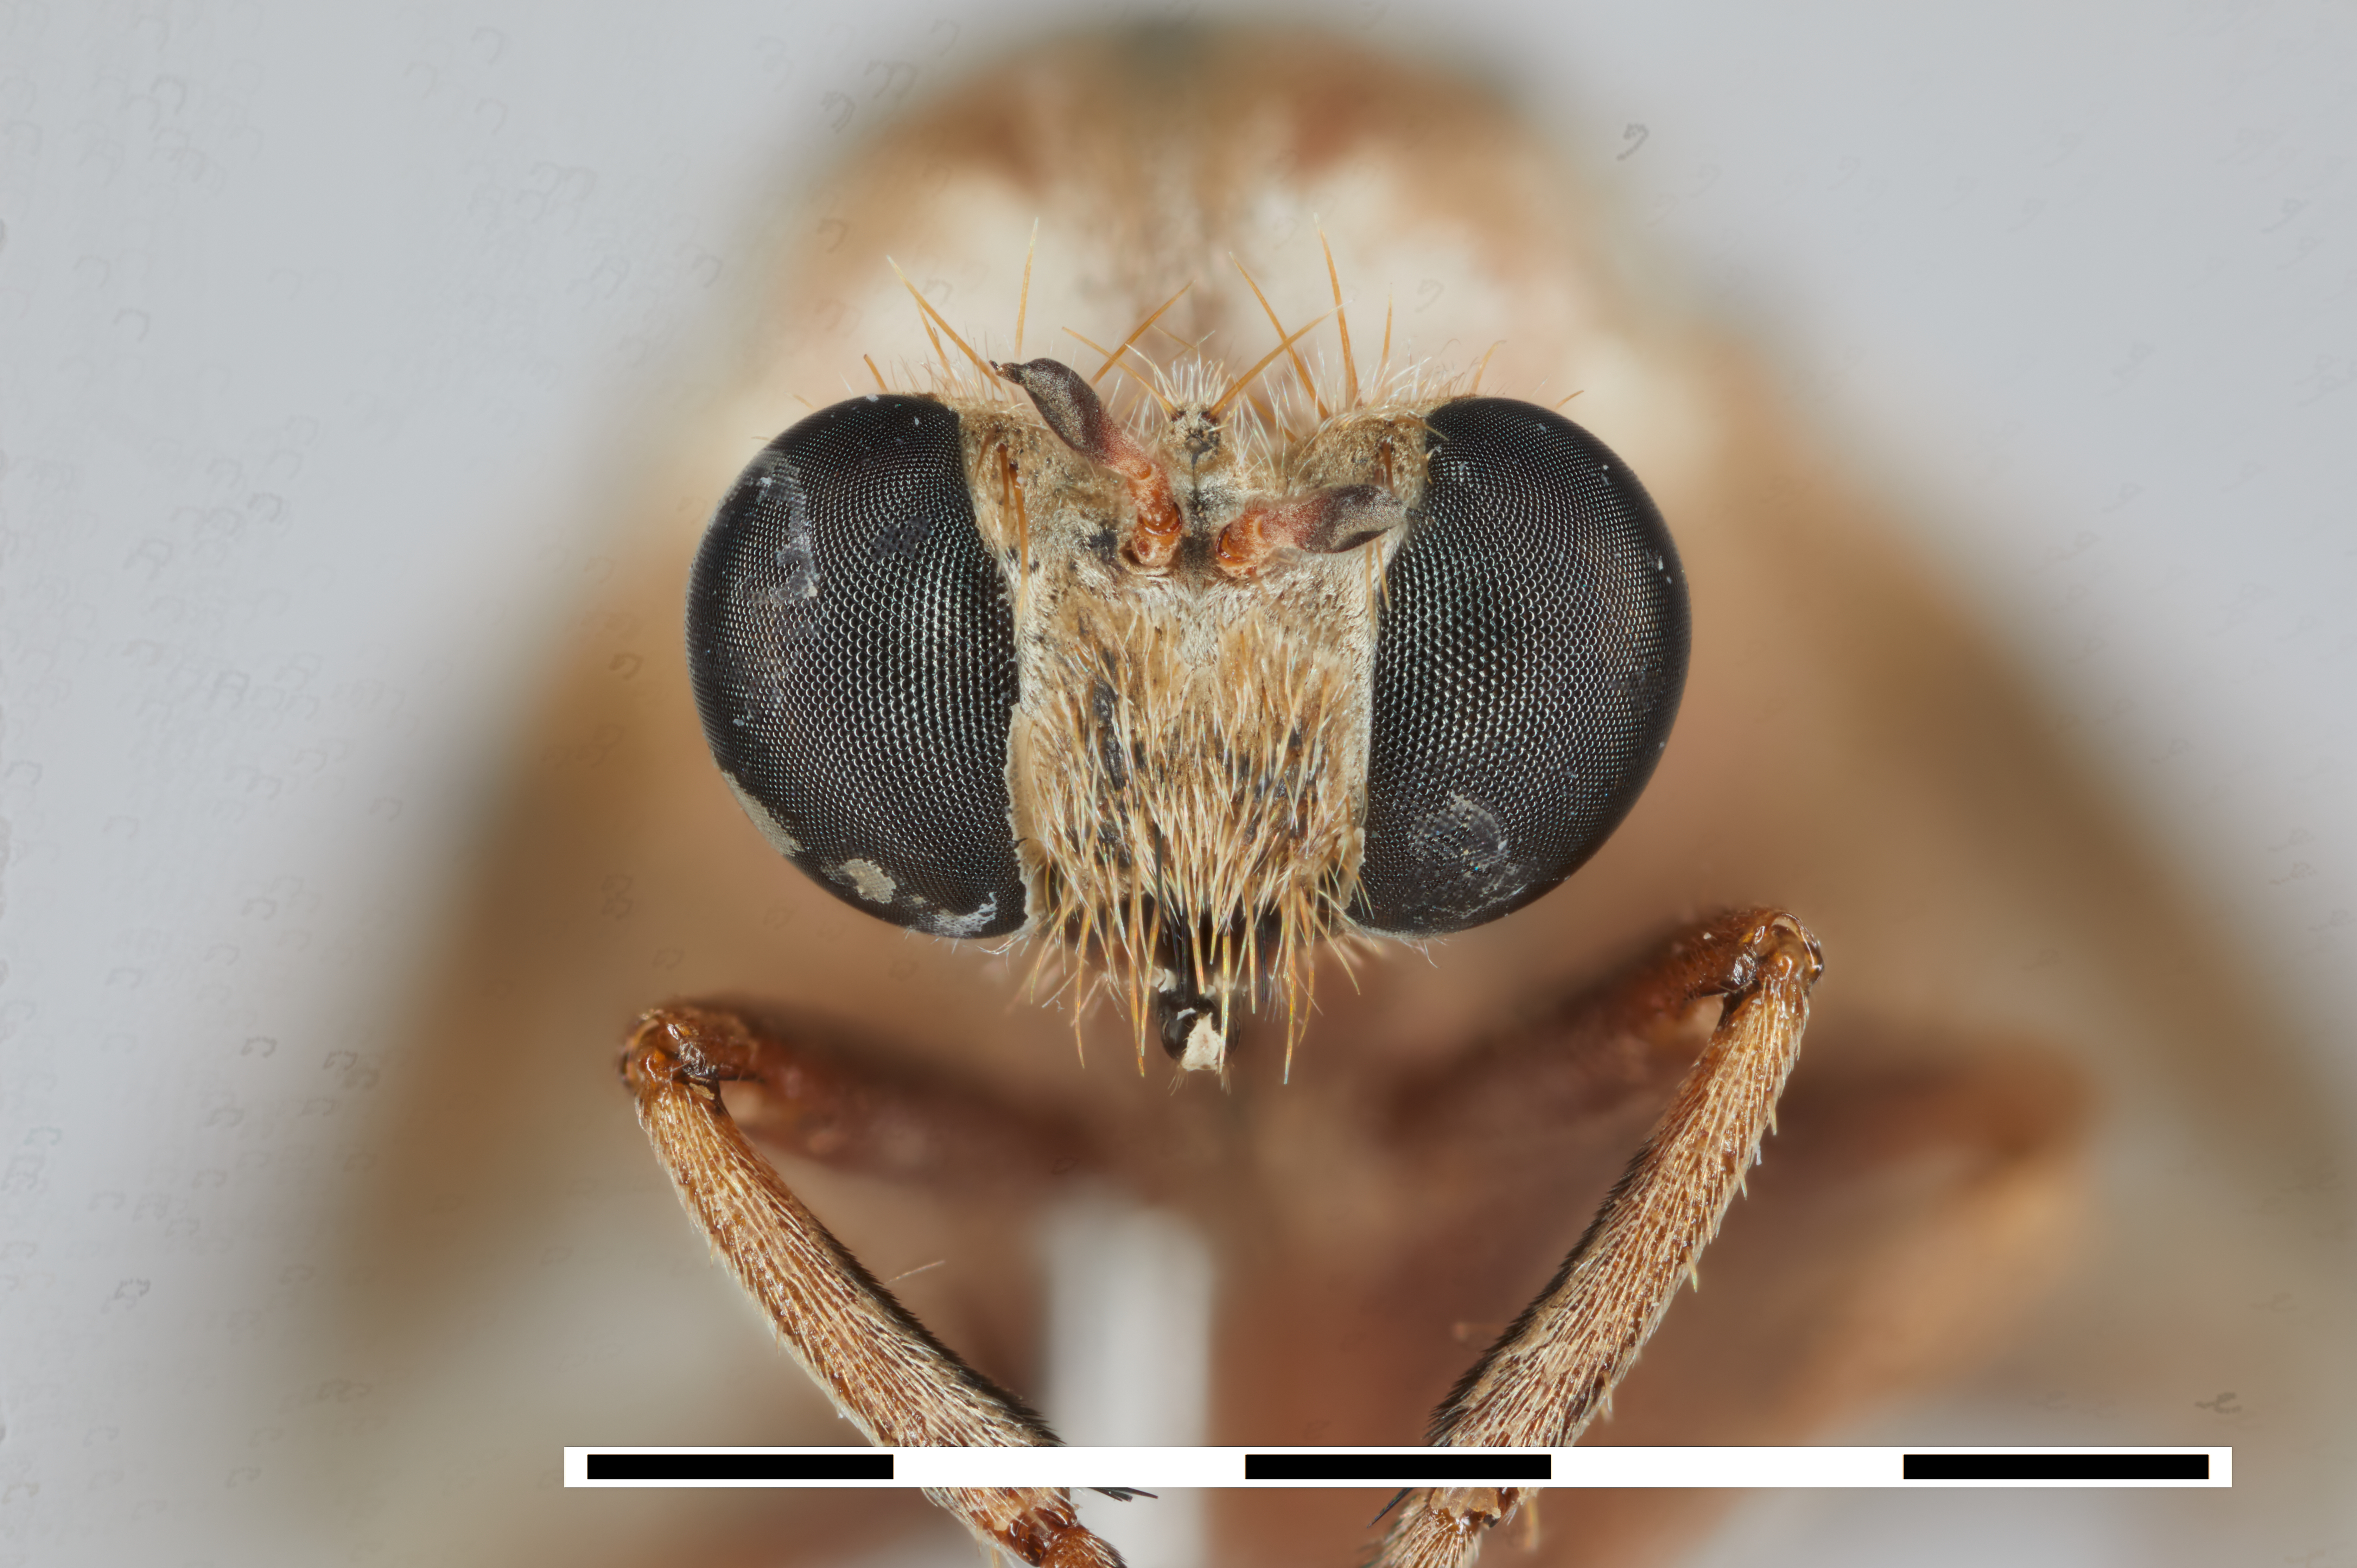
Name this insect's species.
Anypodetus fascipennis
